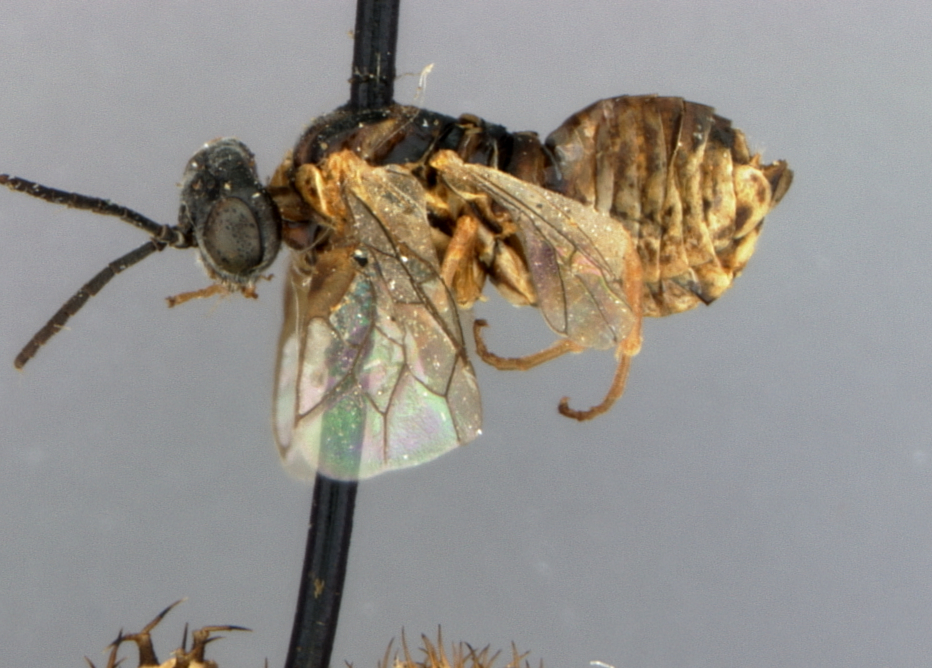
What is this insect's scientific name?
Isodyctium murtfeldtiae
